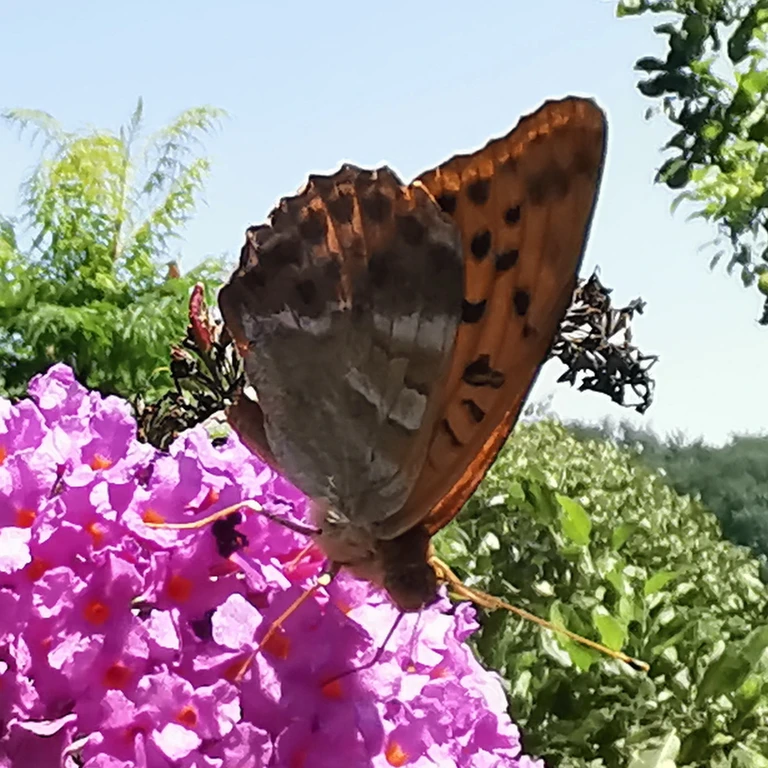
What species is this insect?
Argynnis paphia
